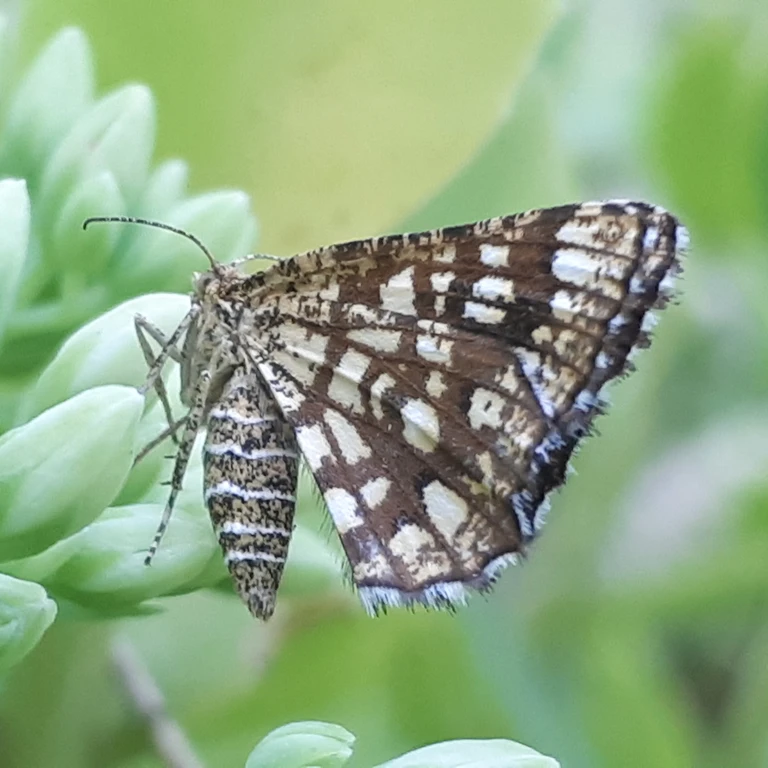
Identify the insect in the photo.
Chiasmia clathrata
